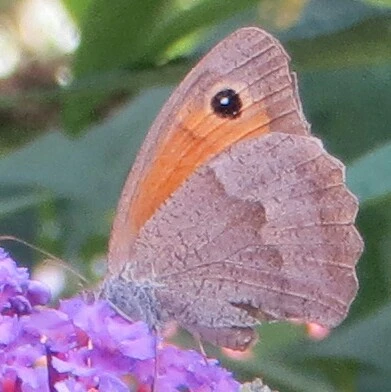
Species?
Maniola jurtina
